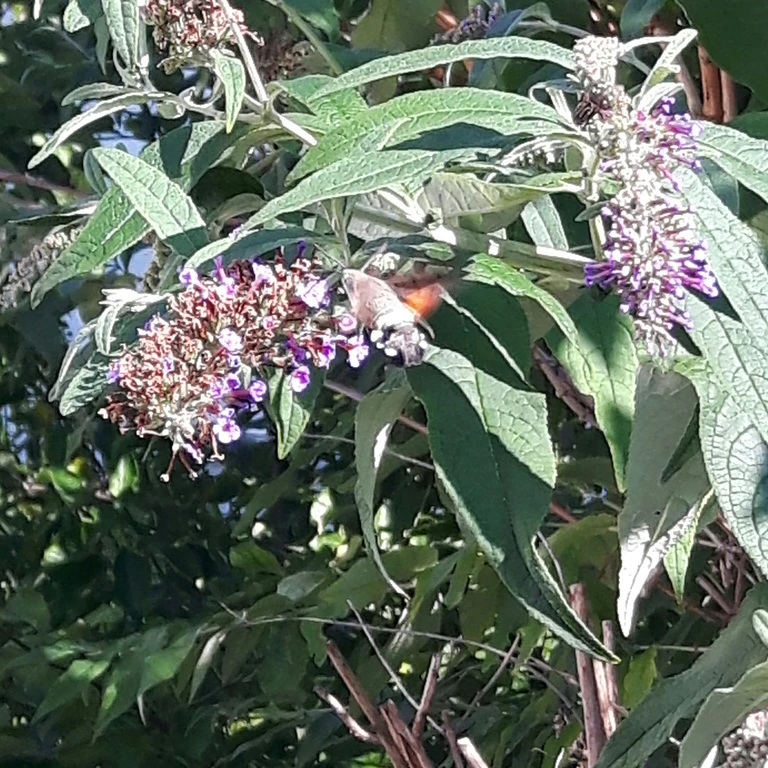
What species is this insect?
Macroglossum stellatarum
